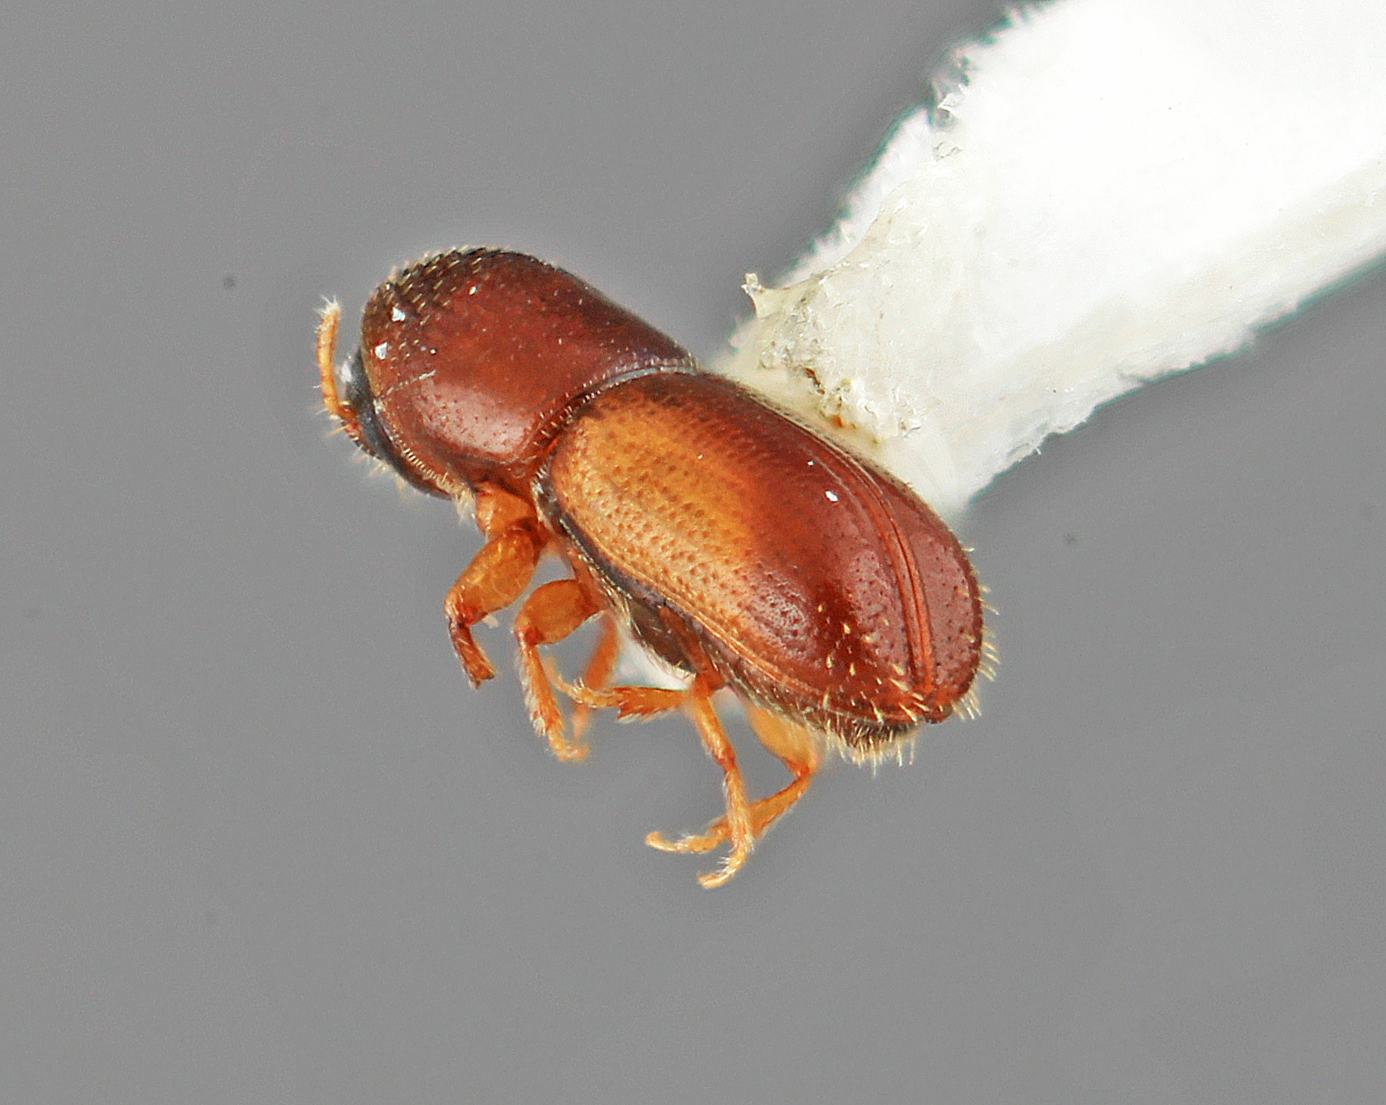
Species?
Pityophthorus minimus
